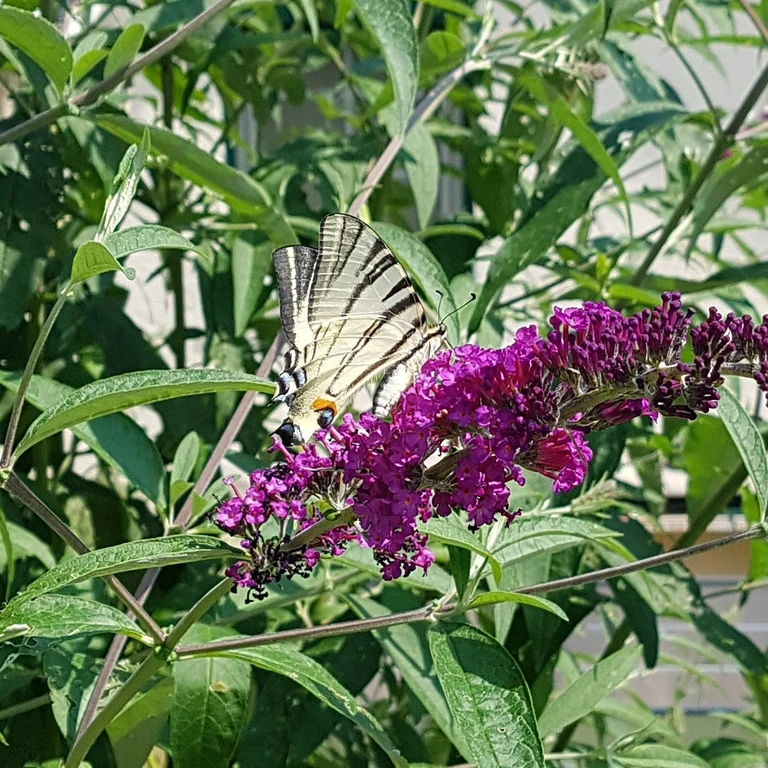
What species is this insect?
Iphiclides podalirius
